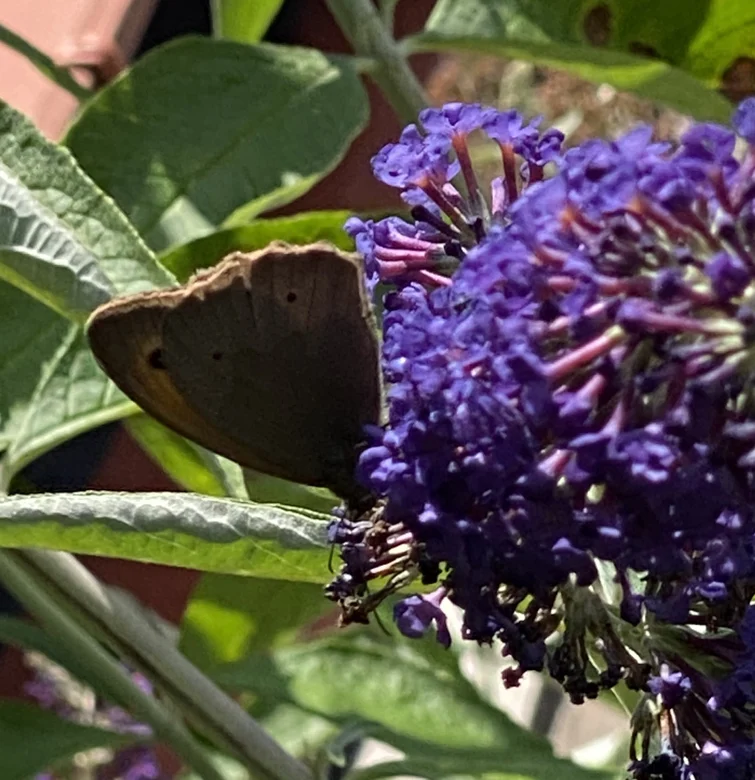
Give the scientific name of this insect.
Maniola jurtina
